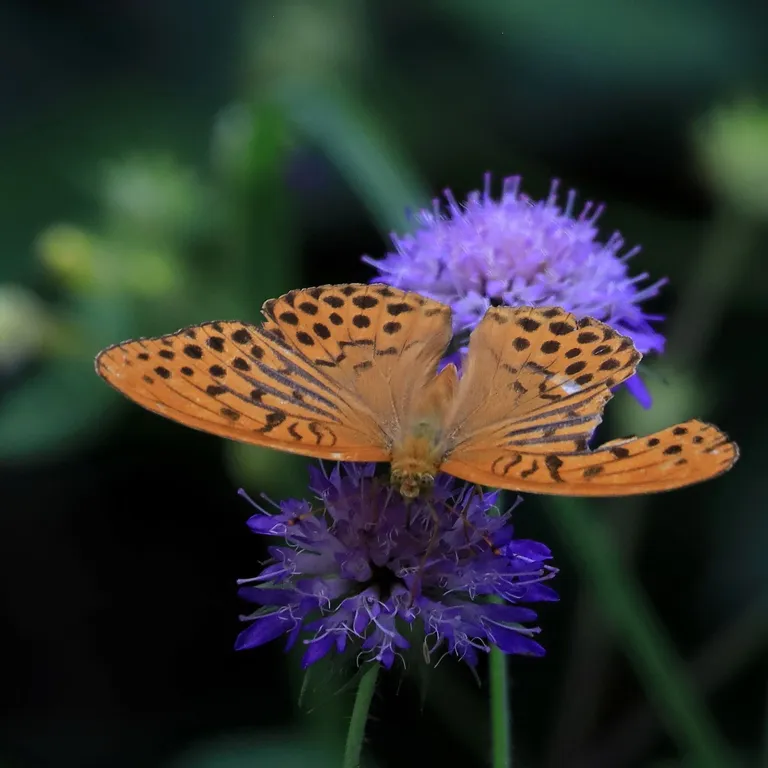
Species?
Argynnis paphia
